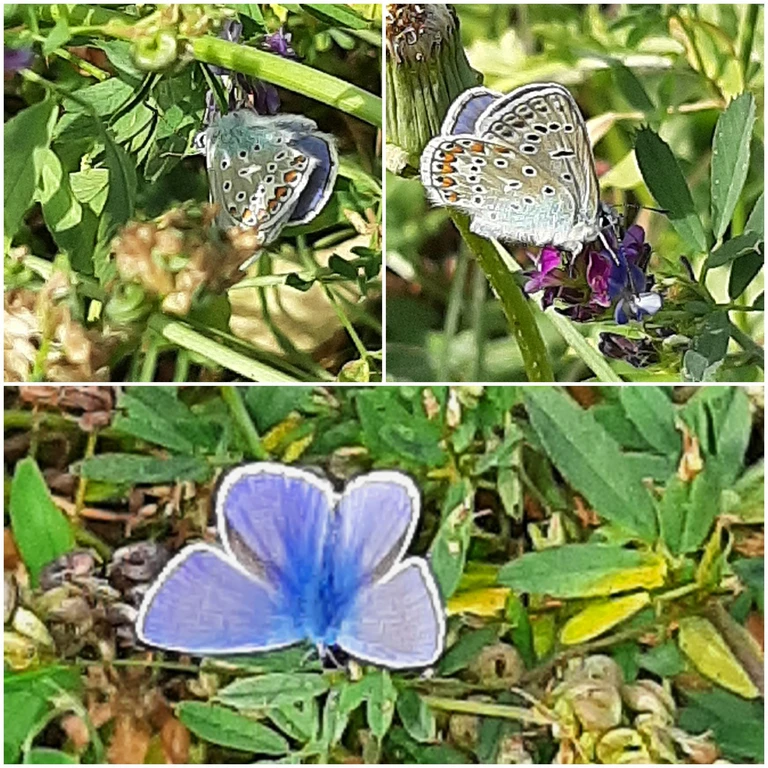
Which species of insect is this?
Polyommatus icarus
